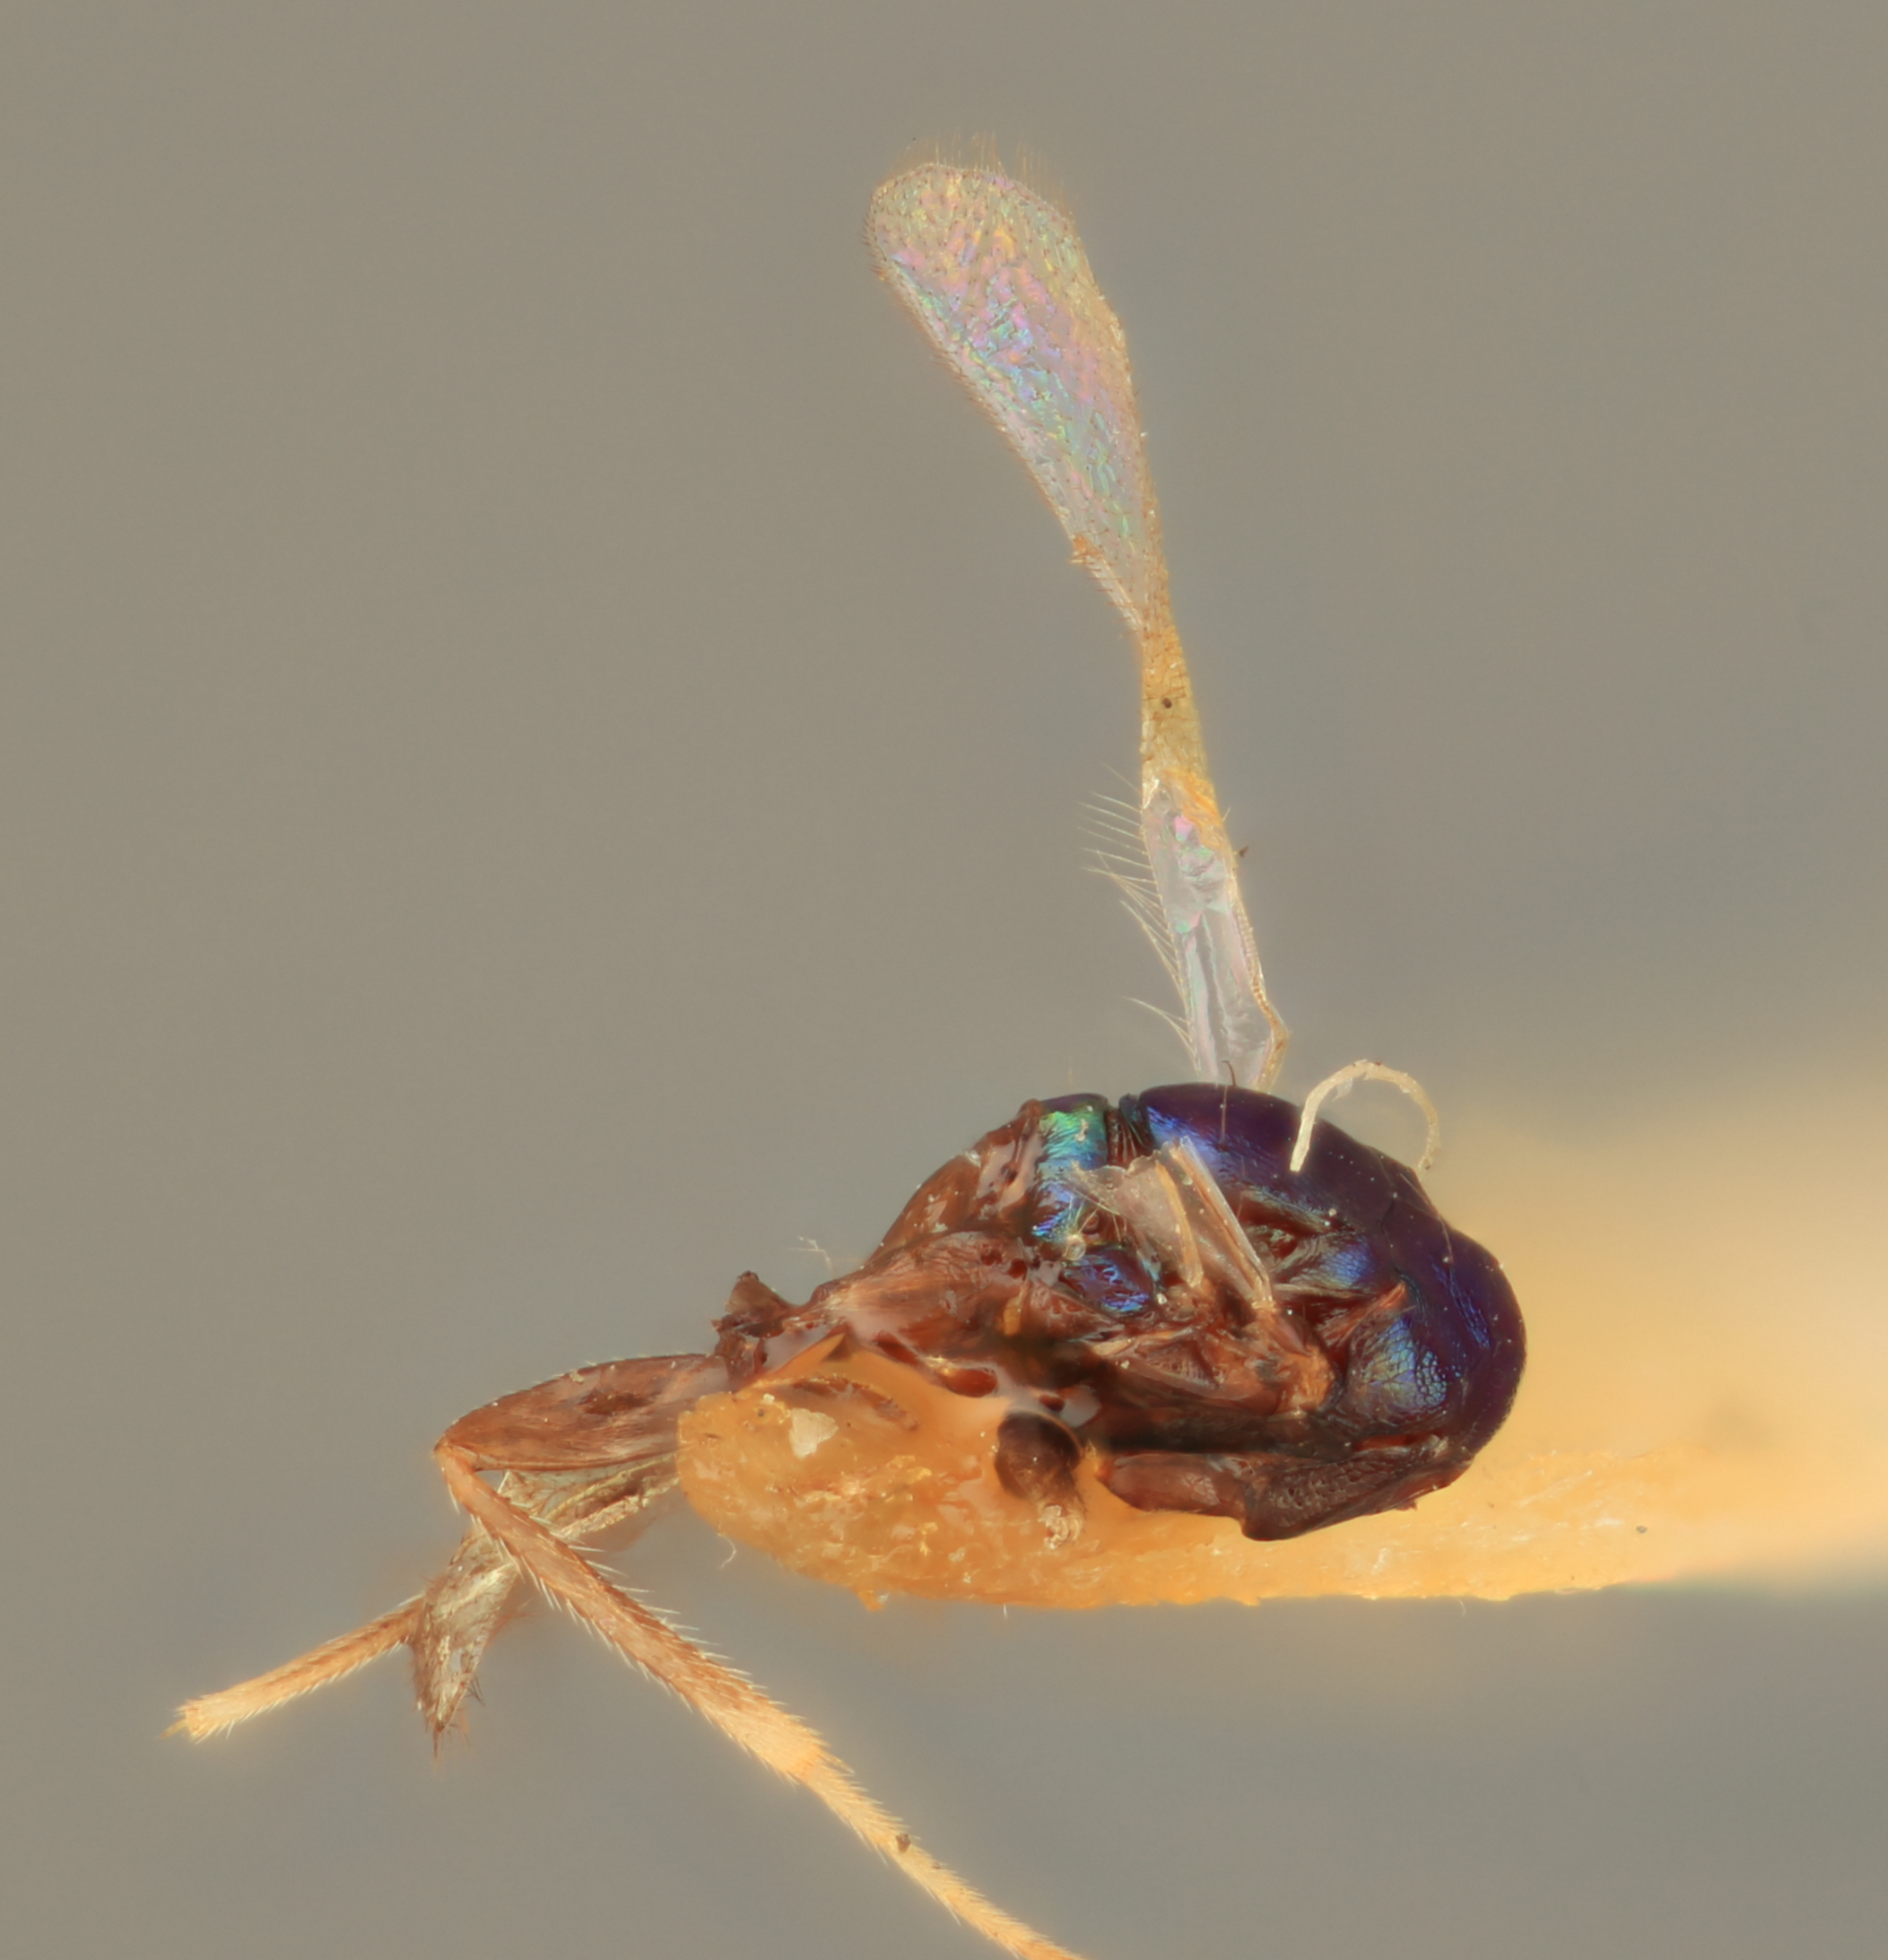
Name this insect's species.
Chrysocharomyia eleganta
